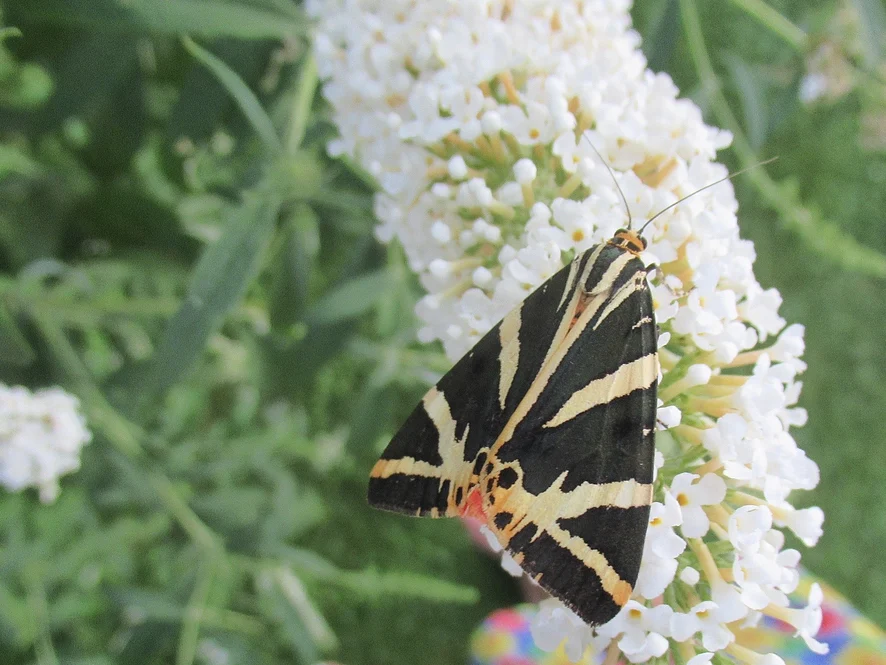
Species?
Euplagia quadripunctaria
